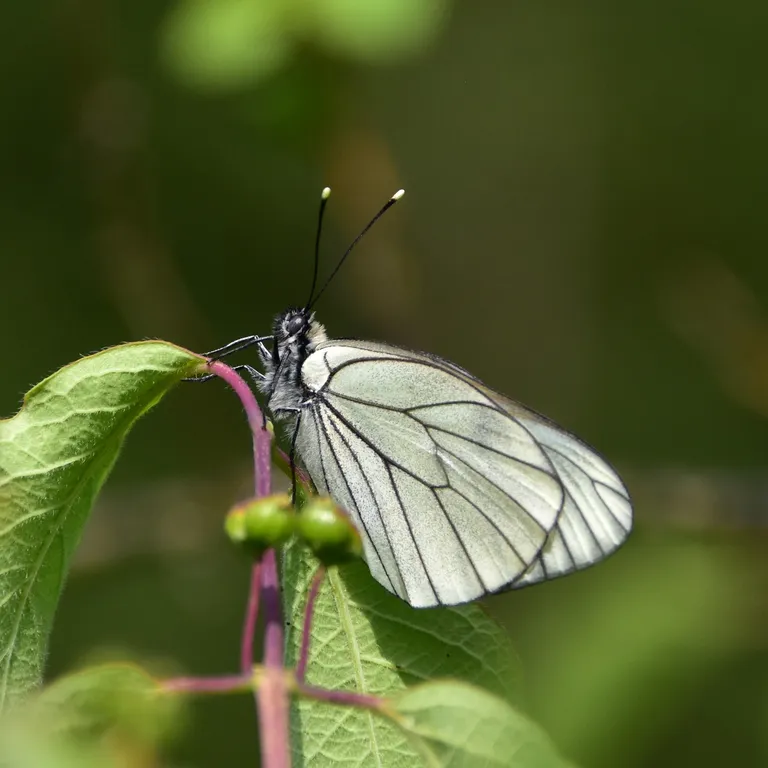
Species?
Aporia crataegi
